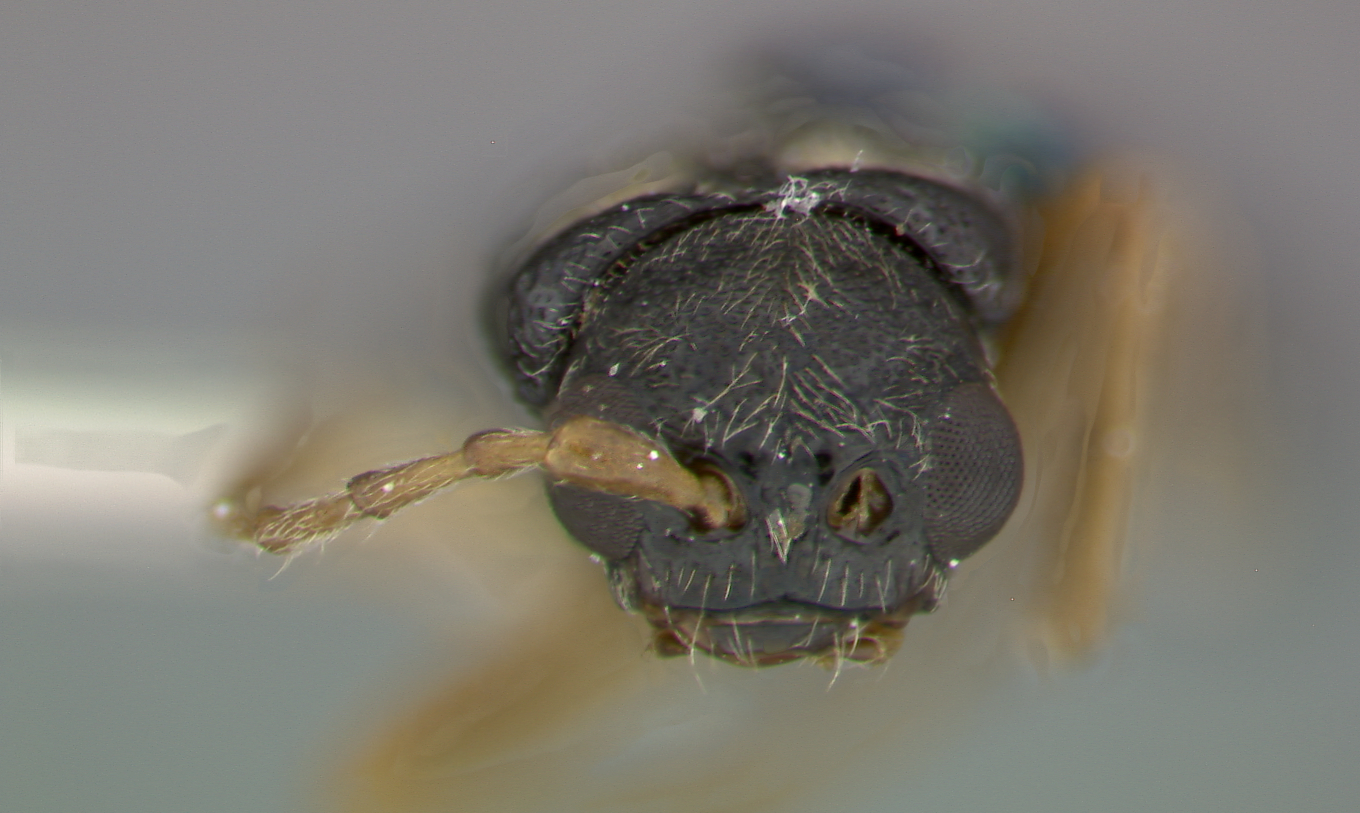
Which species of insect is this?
Apophylia trochanterina
